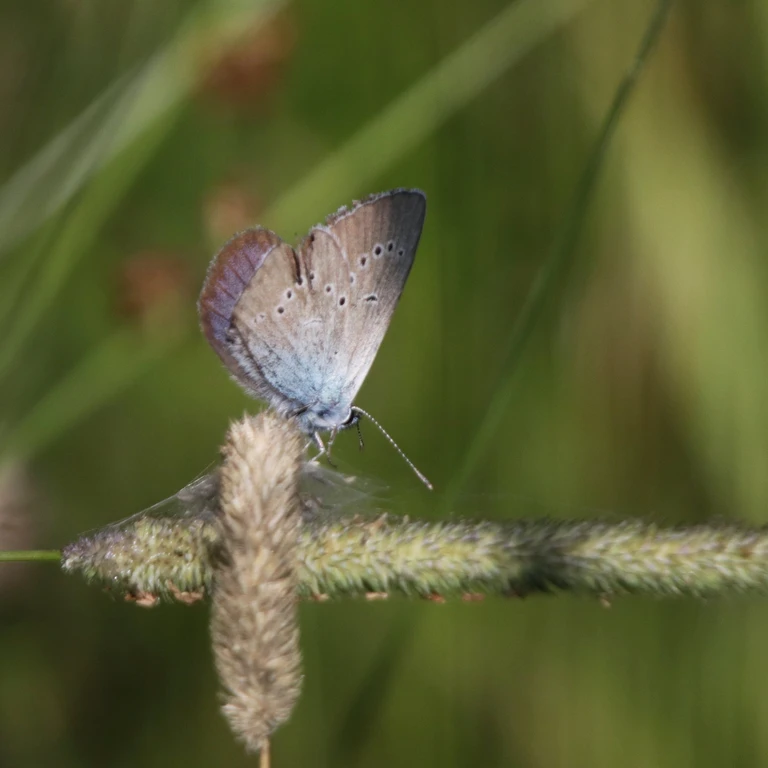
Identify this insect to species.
Cyaniris semiargus
